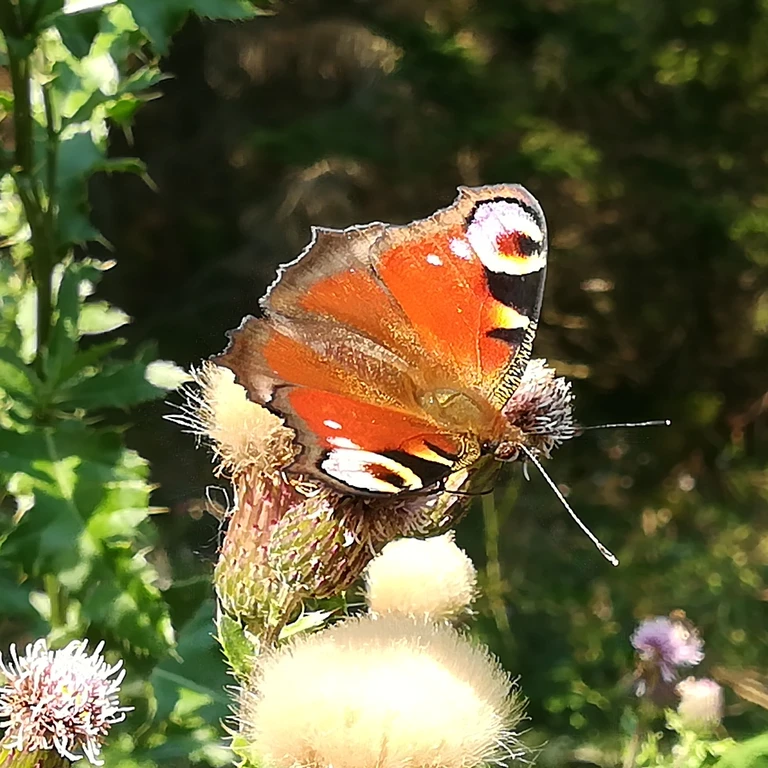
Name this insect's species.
Aglais io
